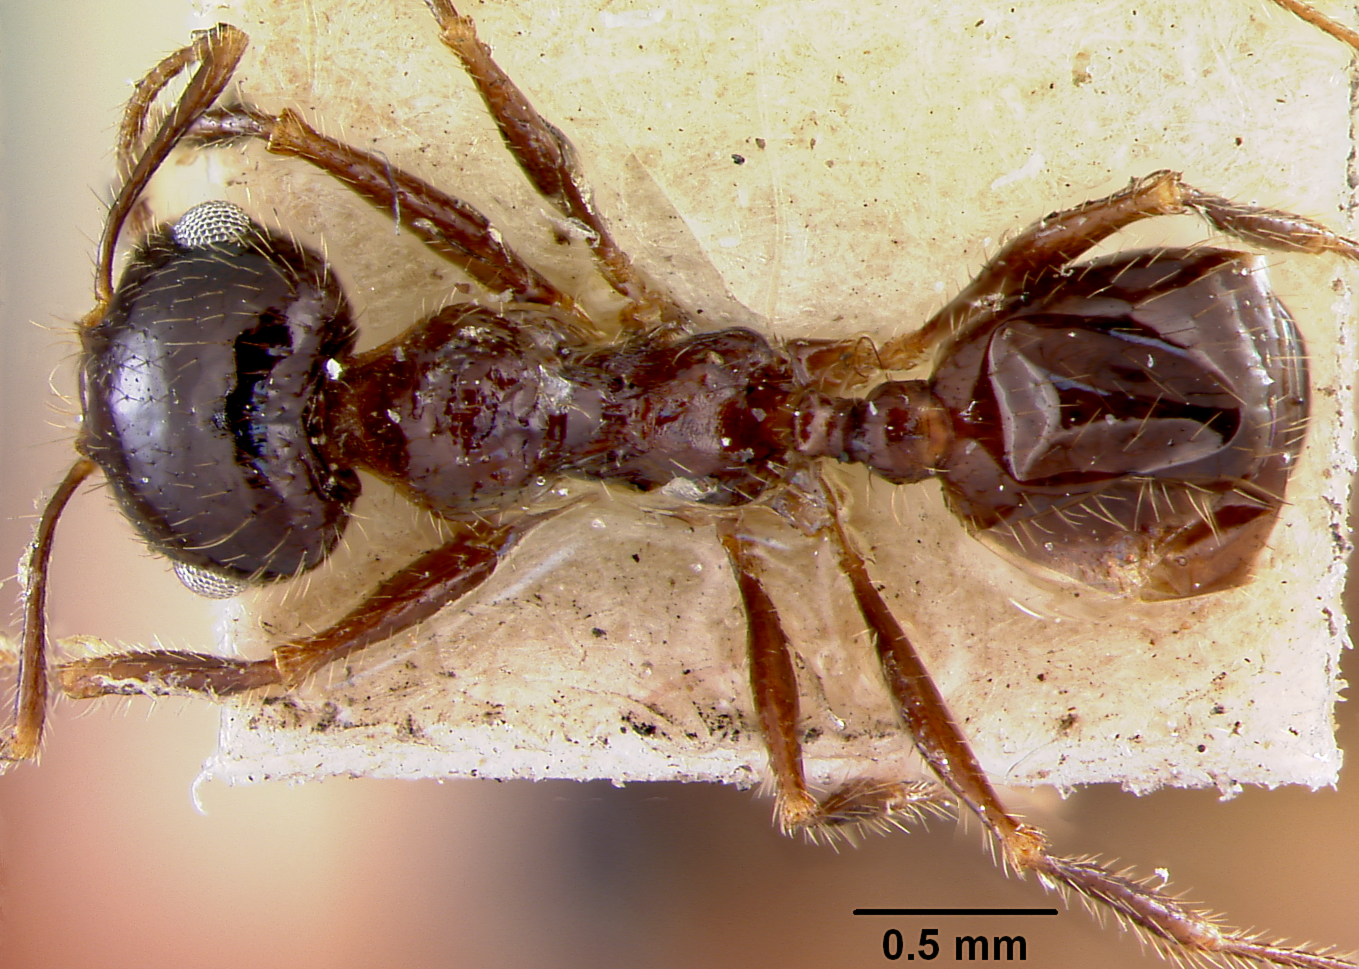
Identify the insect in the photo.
Pheidole militicida
